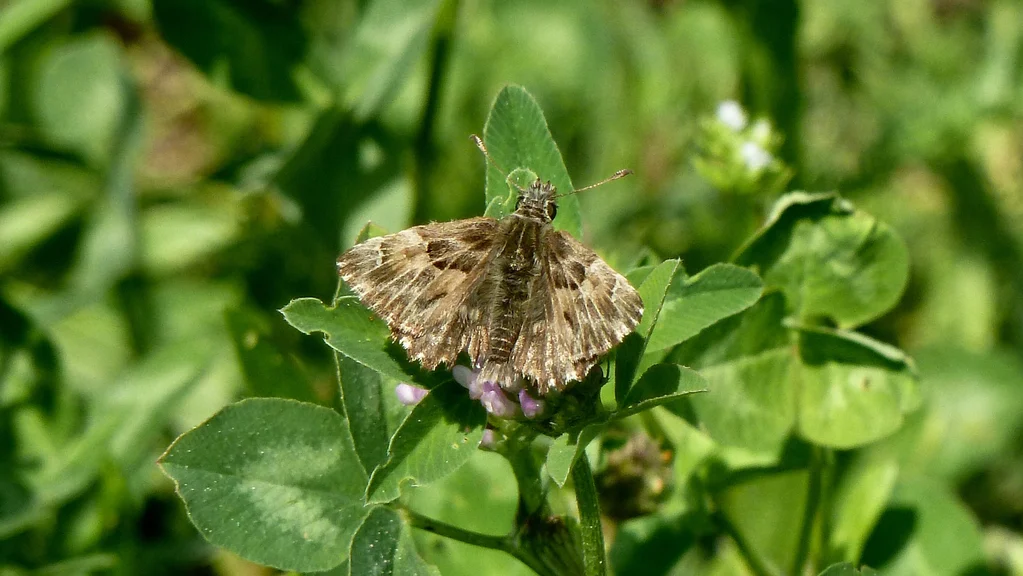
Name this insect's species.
Carcharodus alceae
